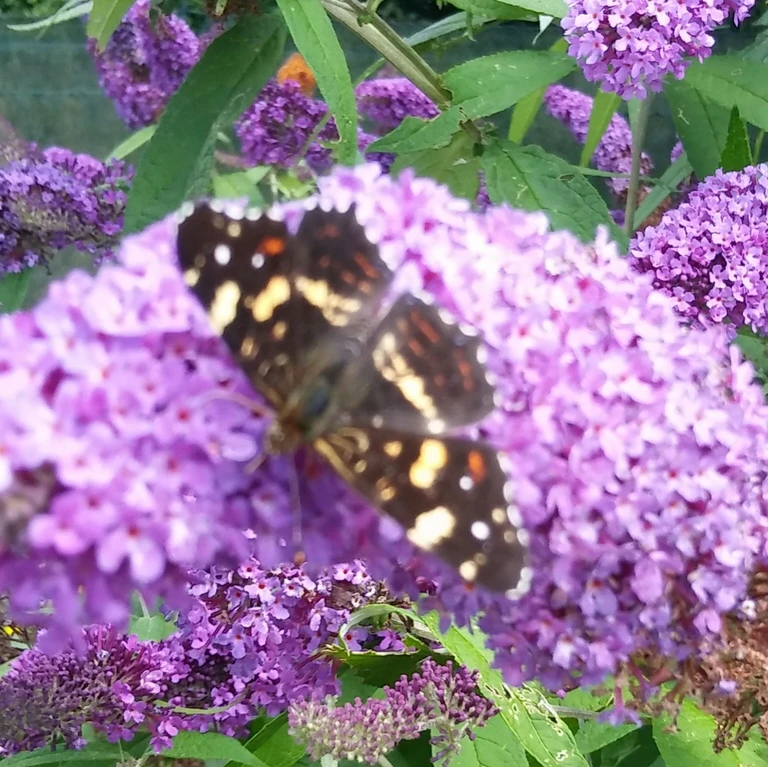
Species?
Araschnia levana
